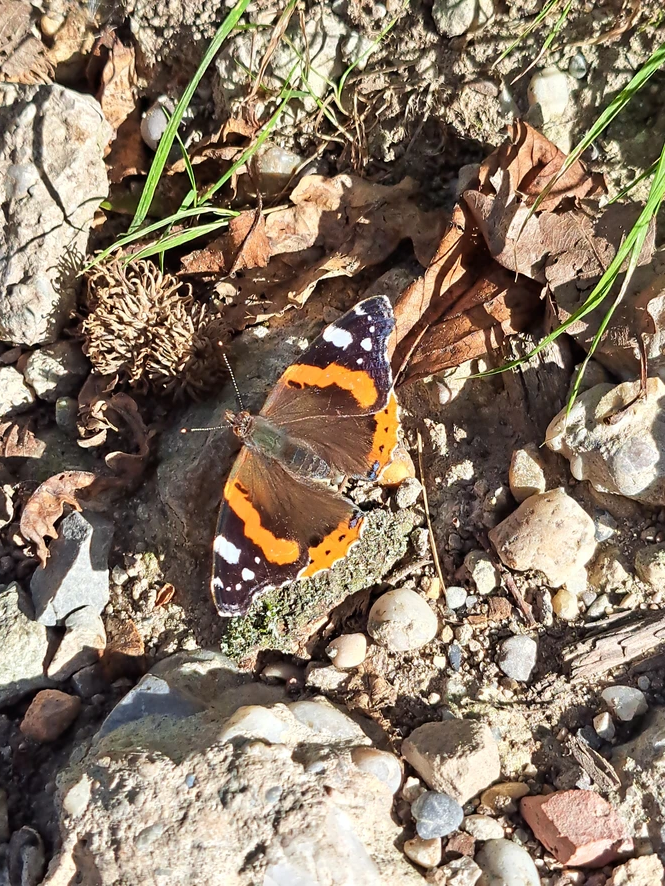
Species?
Vanessa atalanta
